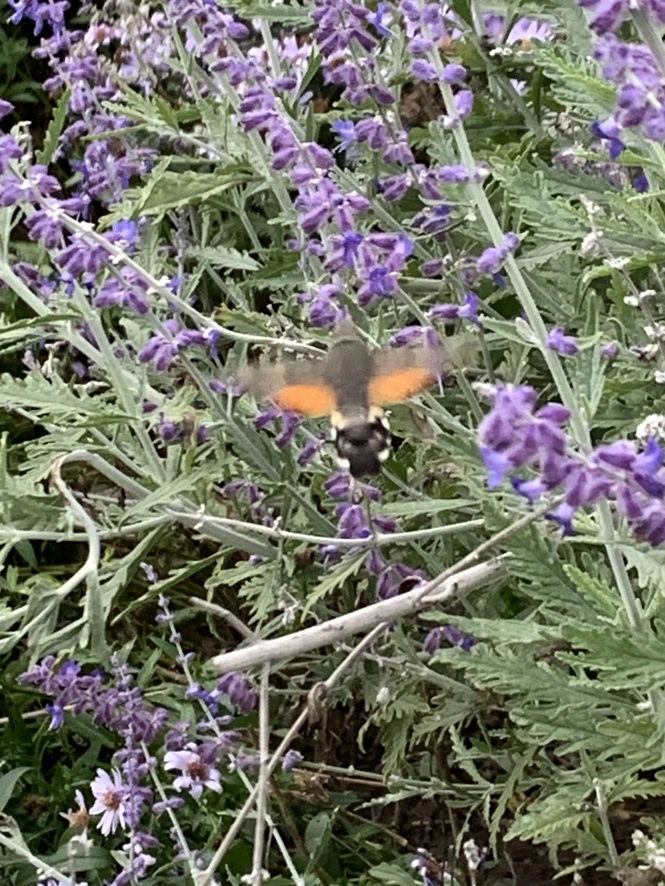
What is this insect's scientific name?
Macroglossum stellatarum
